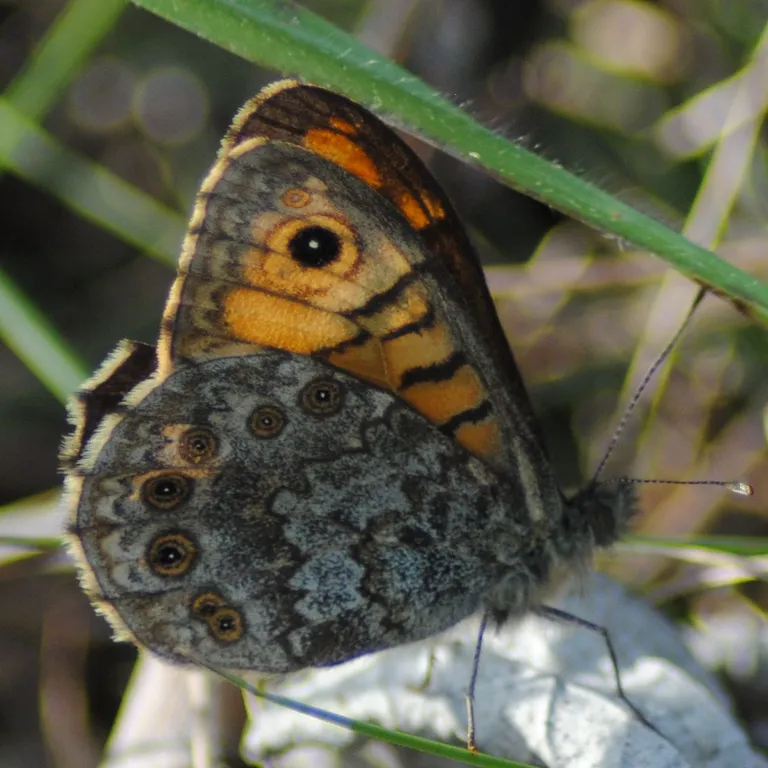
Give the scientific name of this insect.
Lasiommata megera (also Pararge megera)
